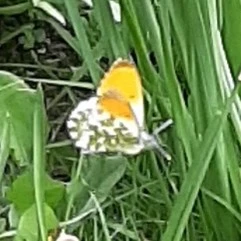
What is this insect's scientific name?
Anthocharis cardamines
